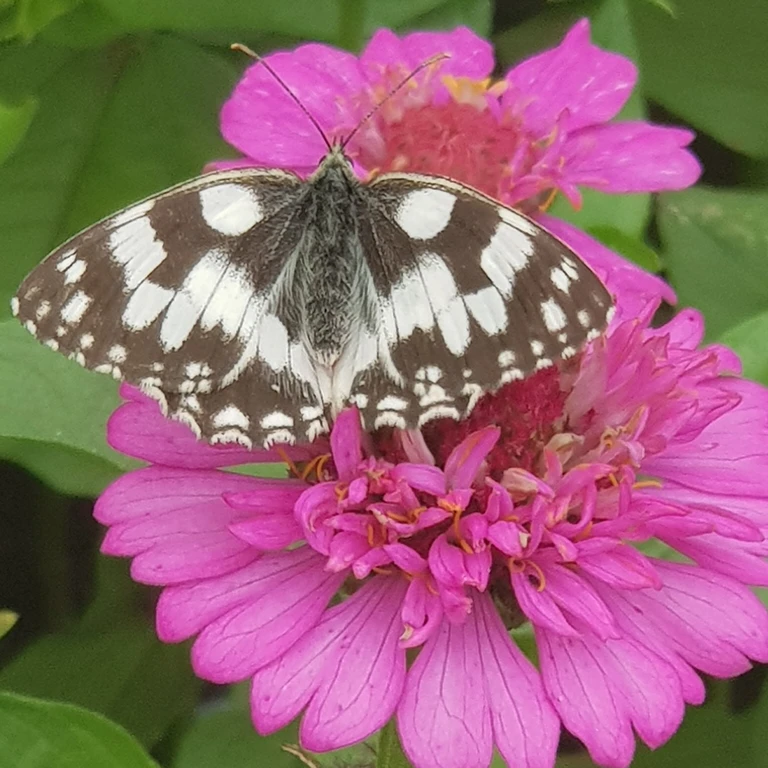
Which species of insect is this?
Melanargia galathea
